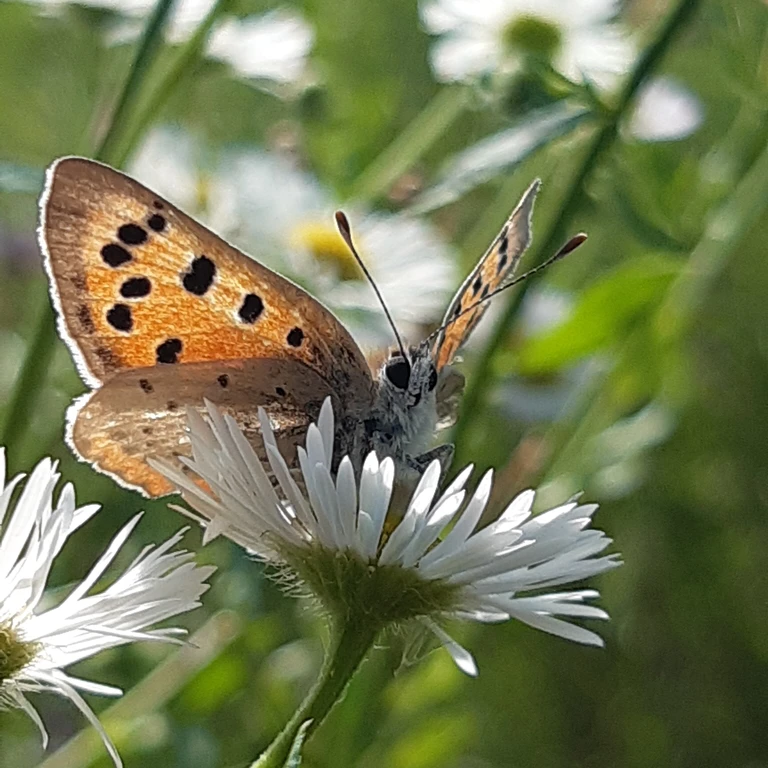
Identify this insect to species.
Lycaena phlaeas
